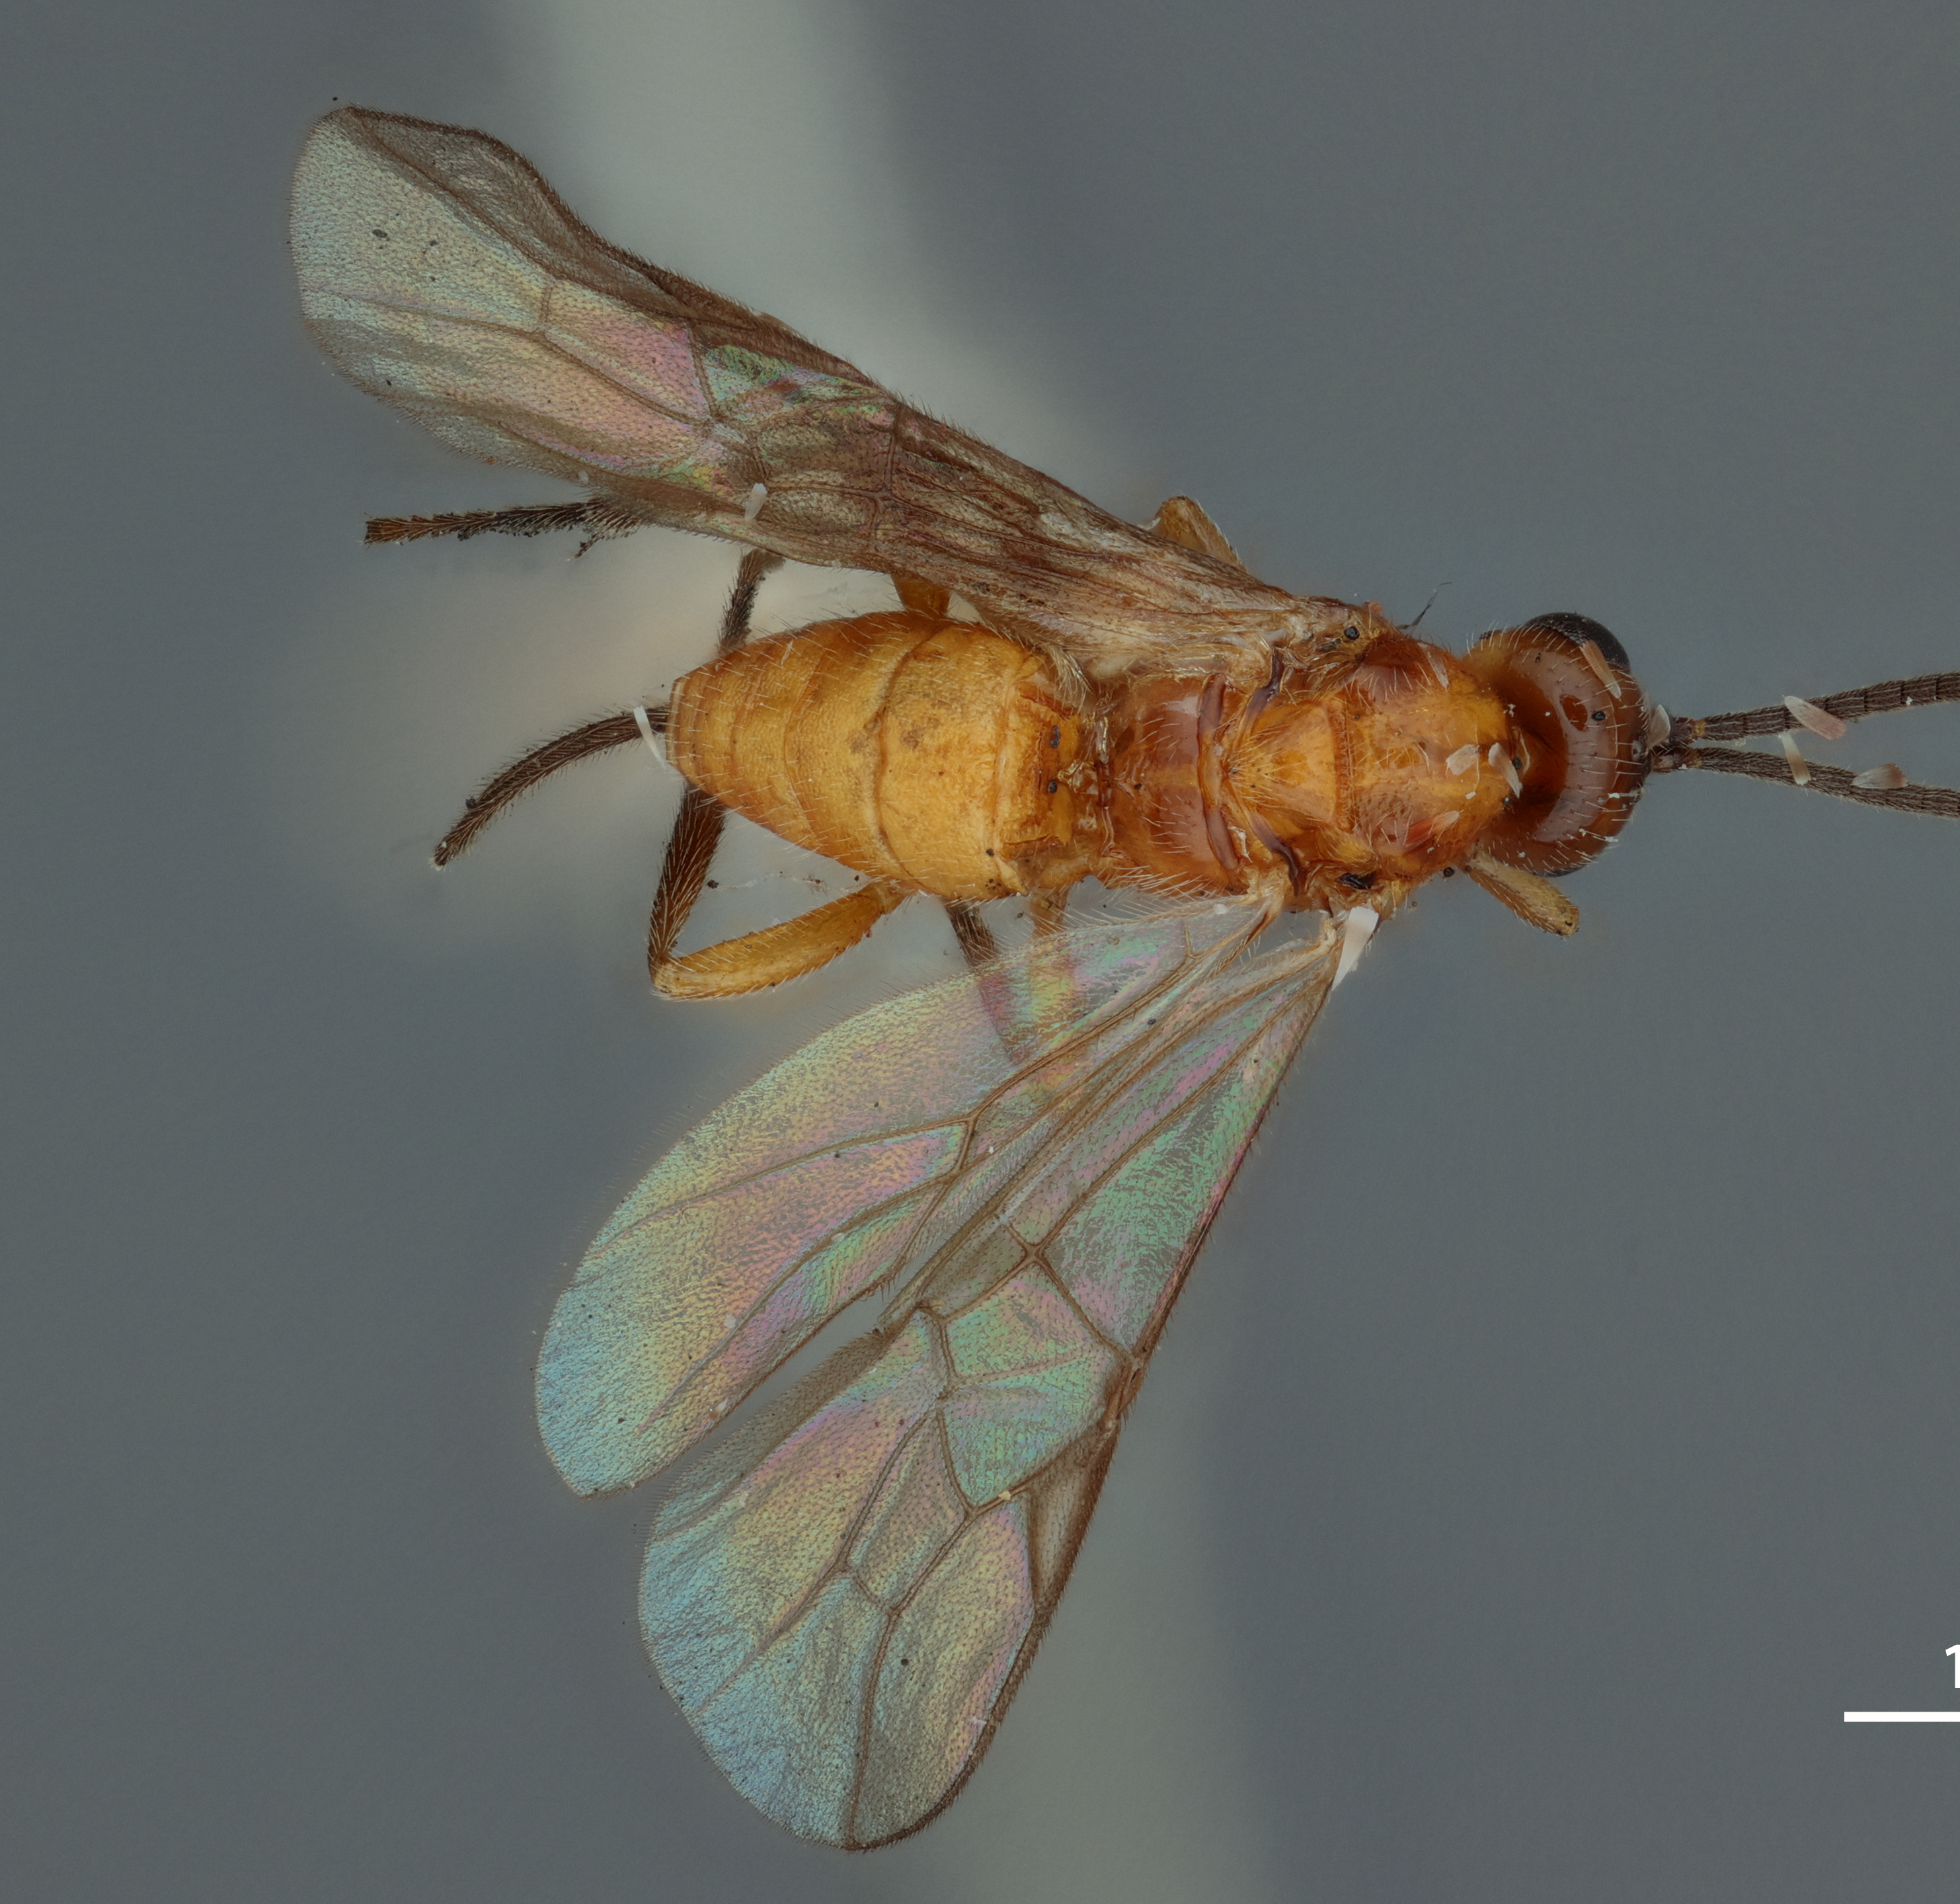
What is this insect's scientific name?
Microbracon gemmaecola
